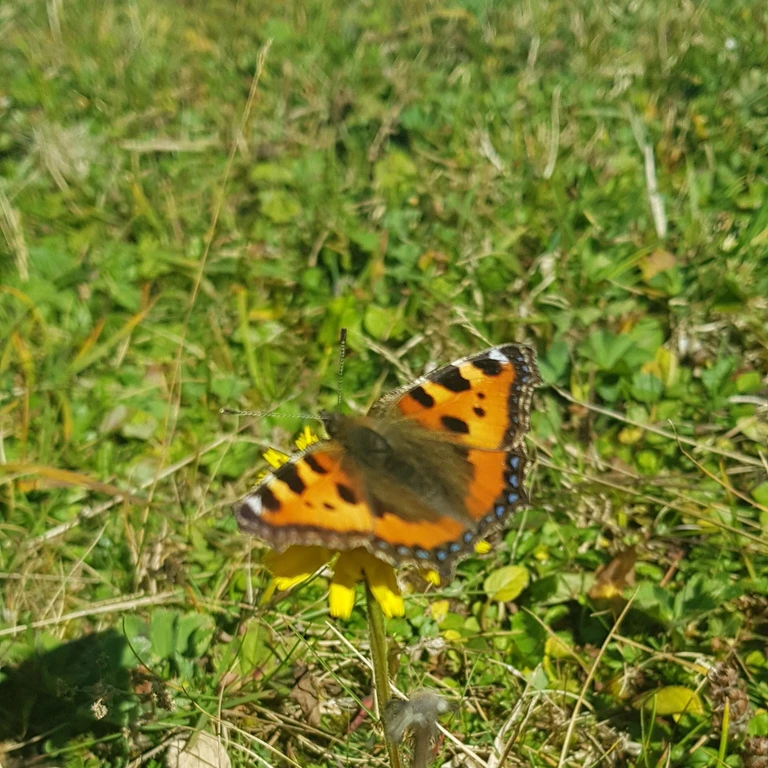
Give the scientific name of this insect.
Aglais urticae
